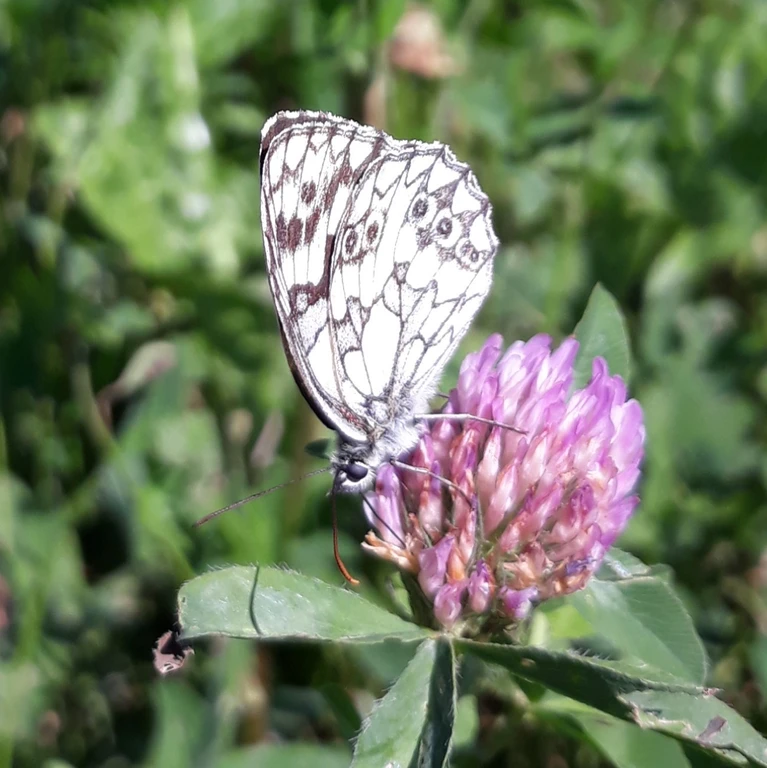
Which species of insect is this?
Melanargia galathea
